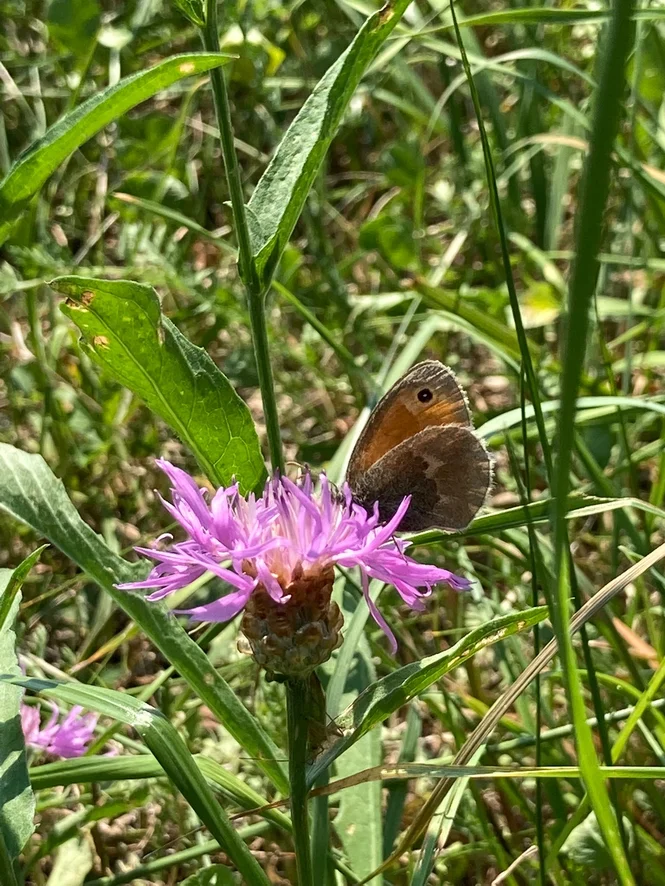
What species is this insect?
Coenonympha pamphilus
